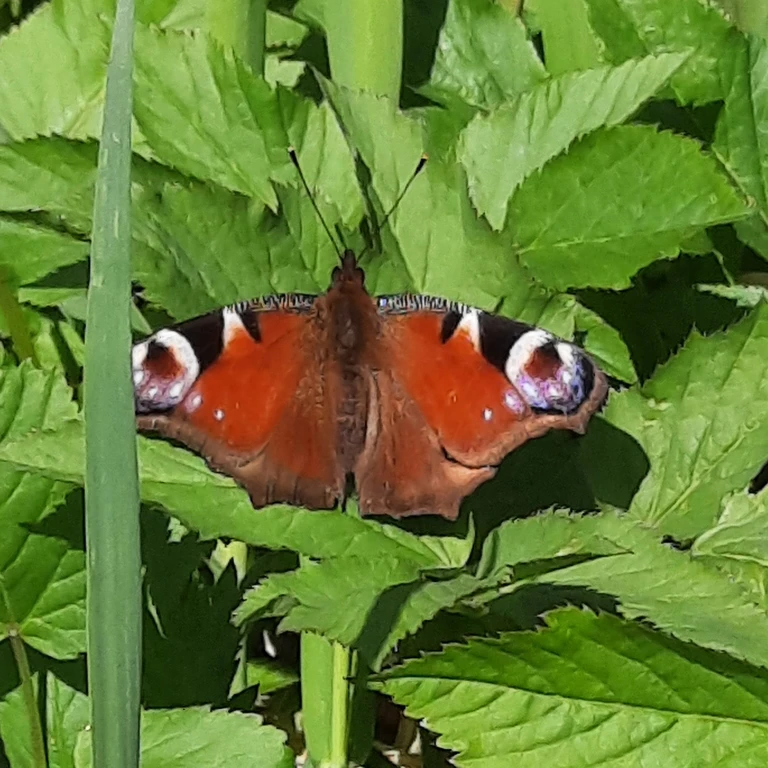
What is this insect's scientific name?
Aglais io
